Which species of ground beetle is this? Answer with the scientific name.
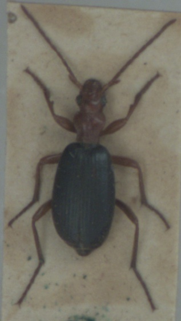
Brachinus crepitans
